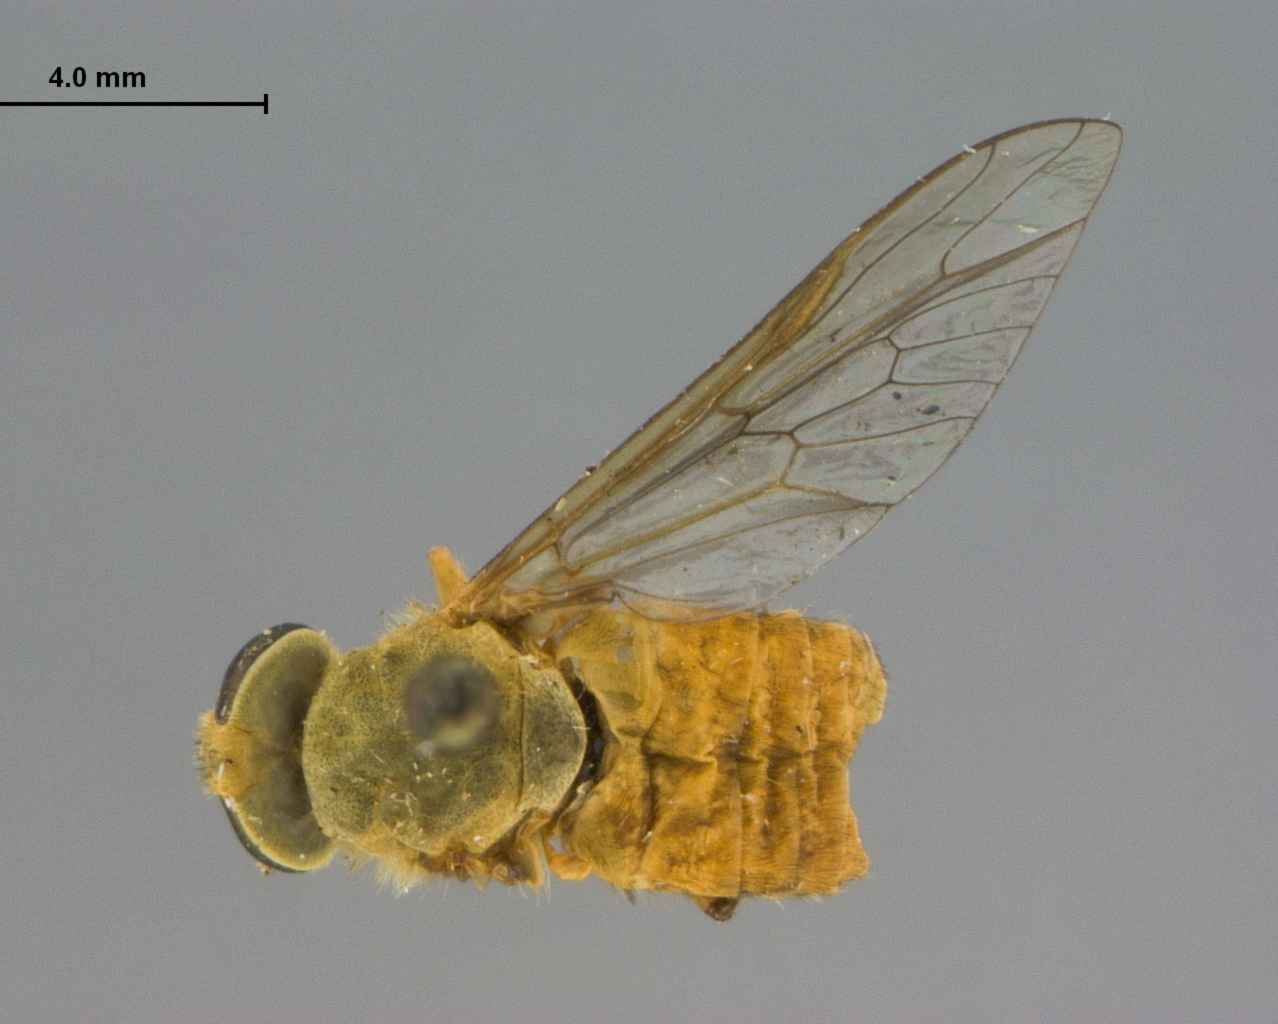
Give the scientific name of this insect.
Silvius suifui
